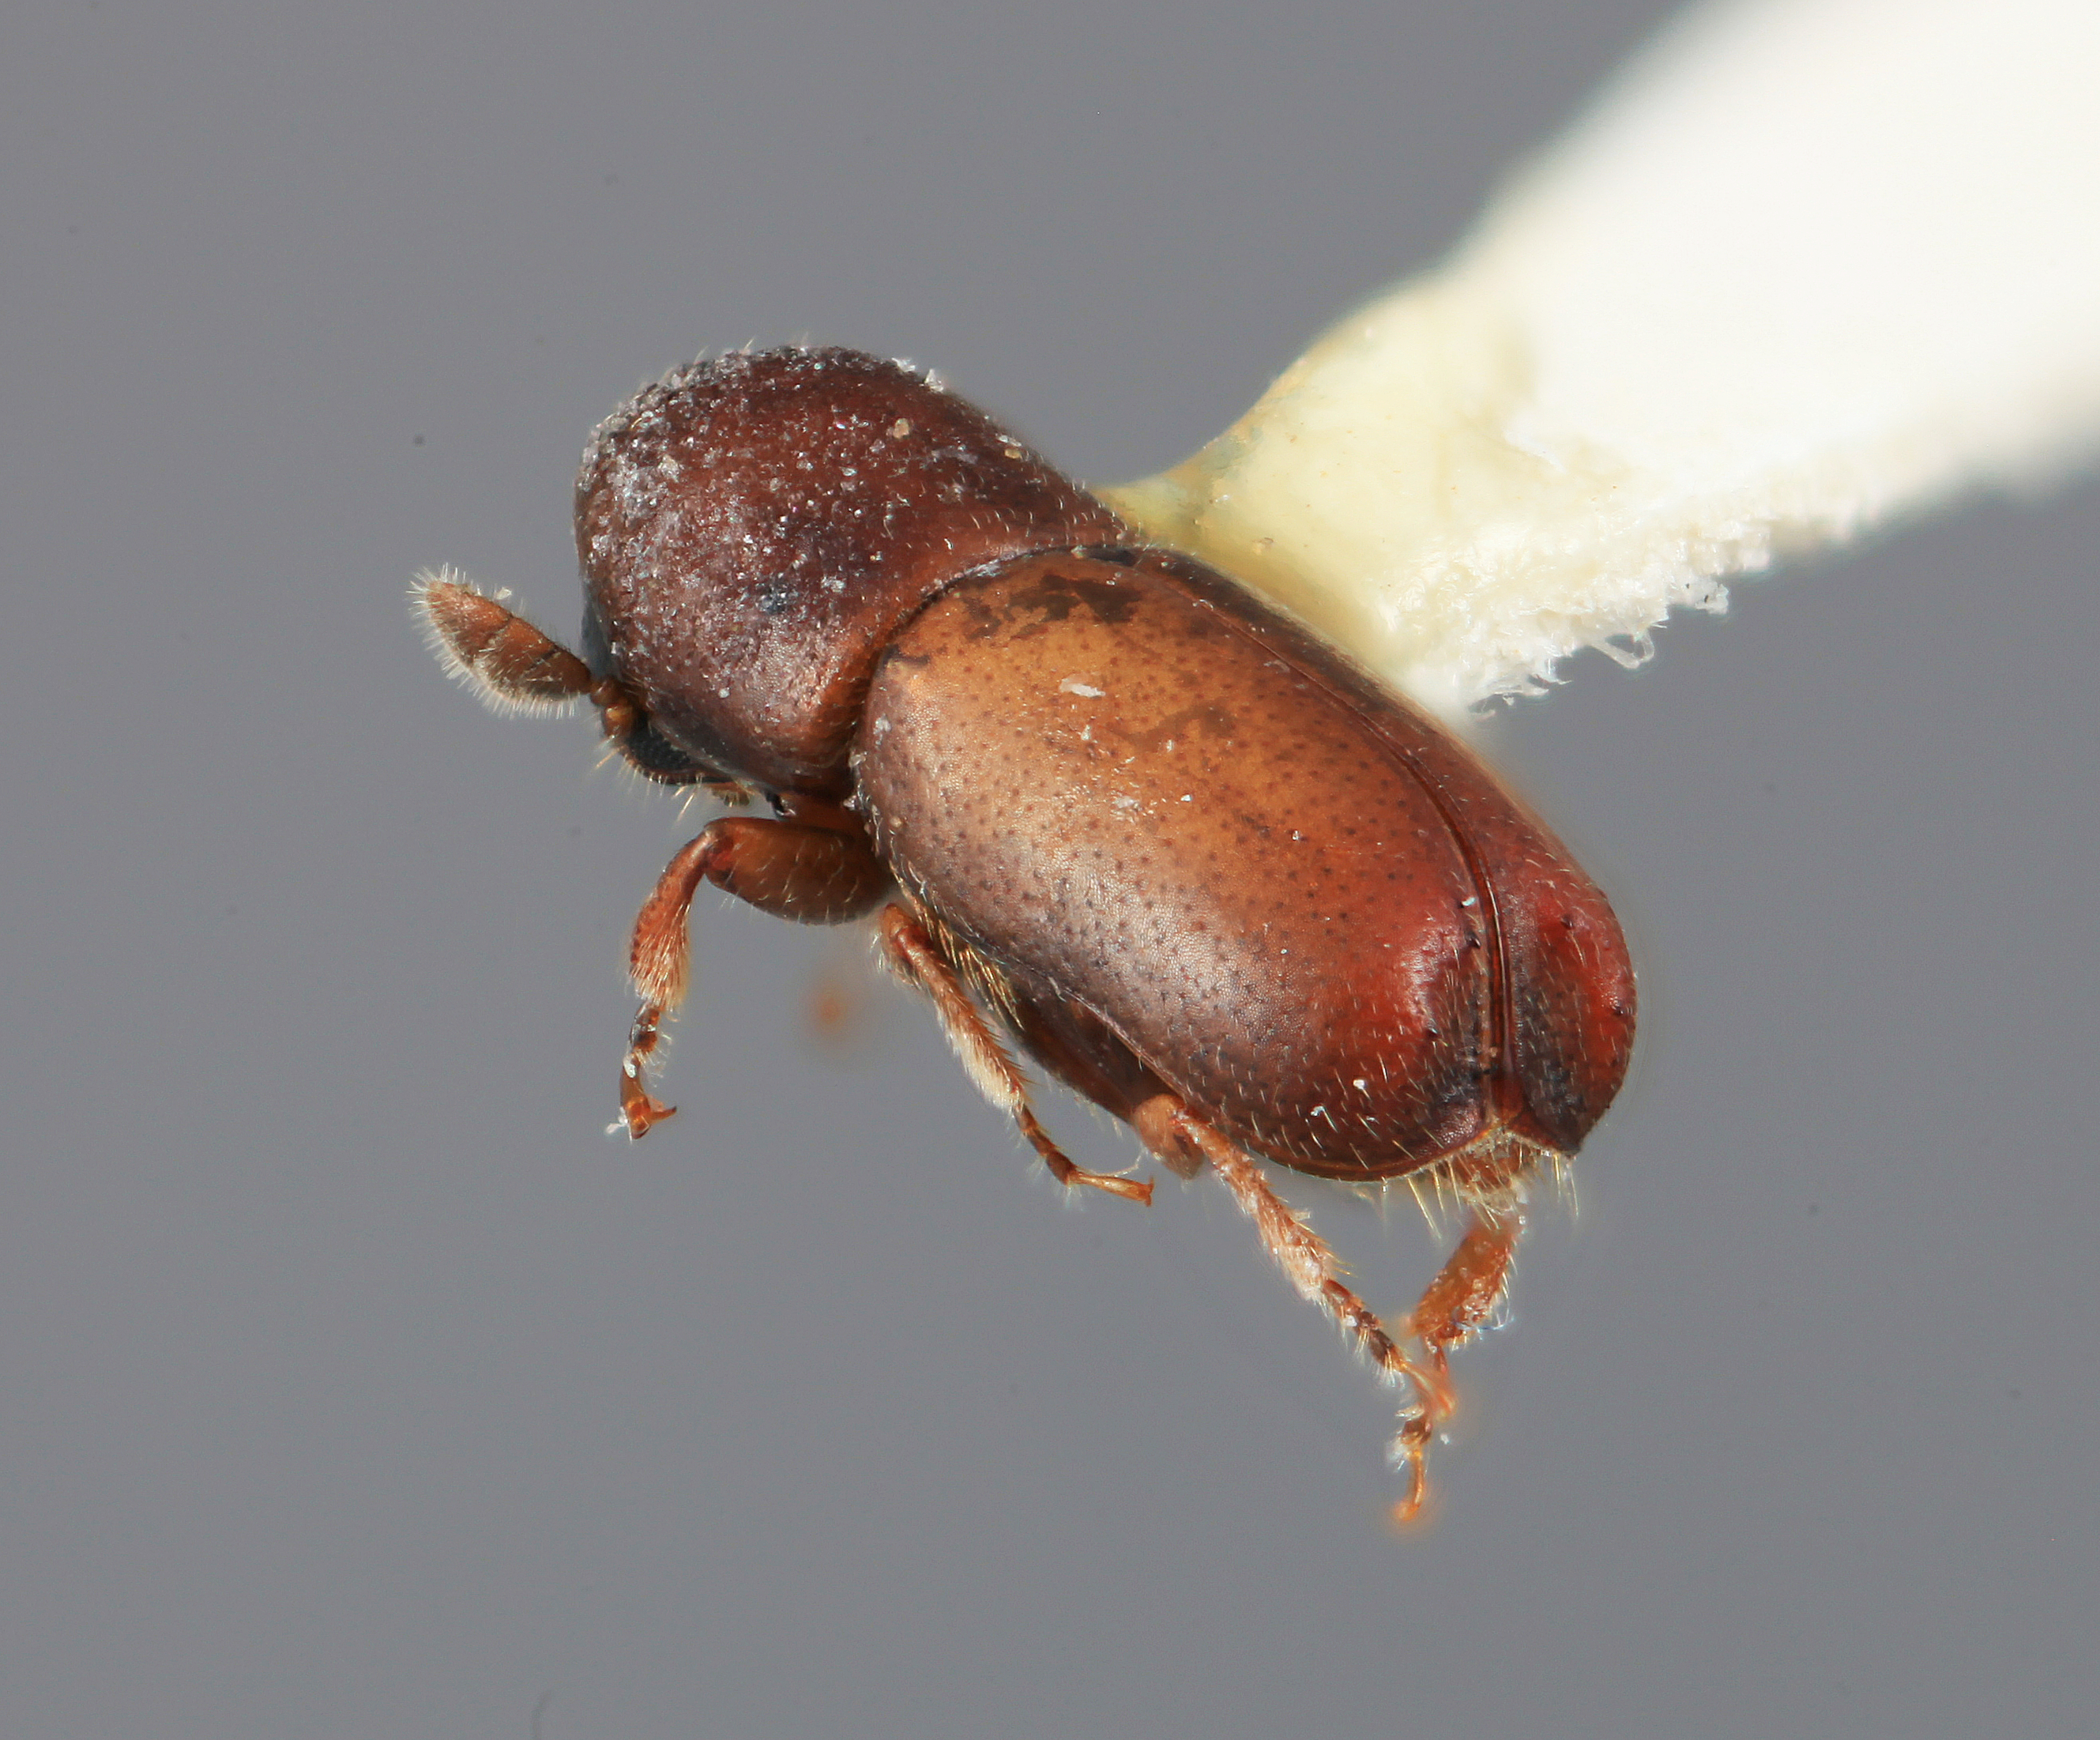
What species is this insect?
Microcorthylus vescus
